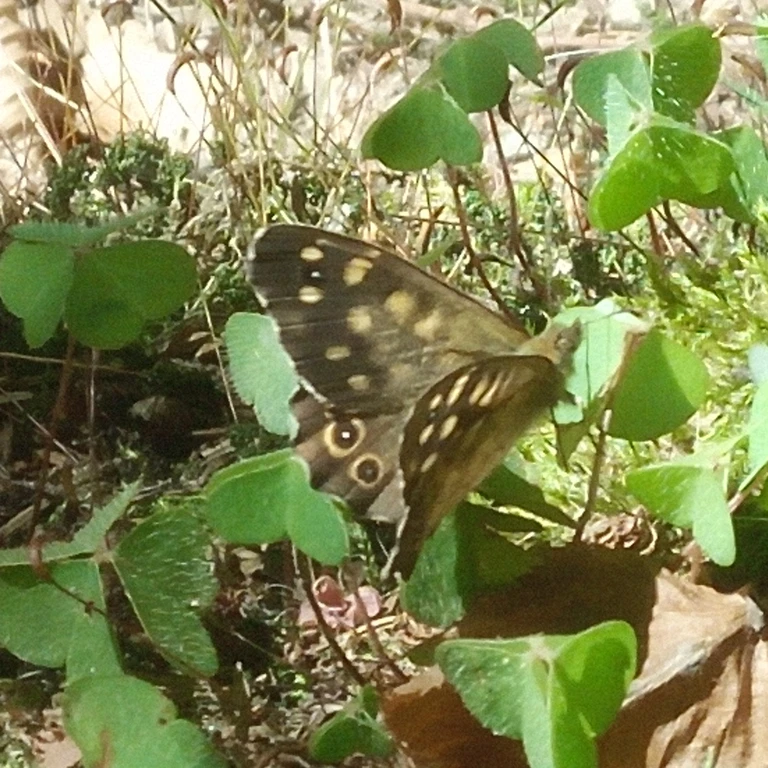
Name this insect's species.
Pararge aegeria
